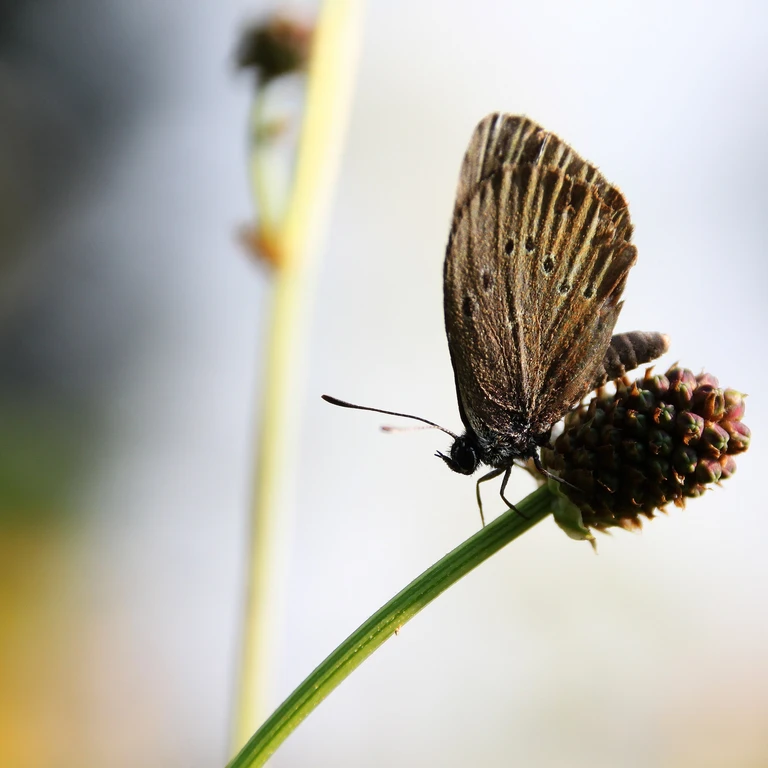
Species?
Phengaris nausithous (also Maculinea nausithous)
